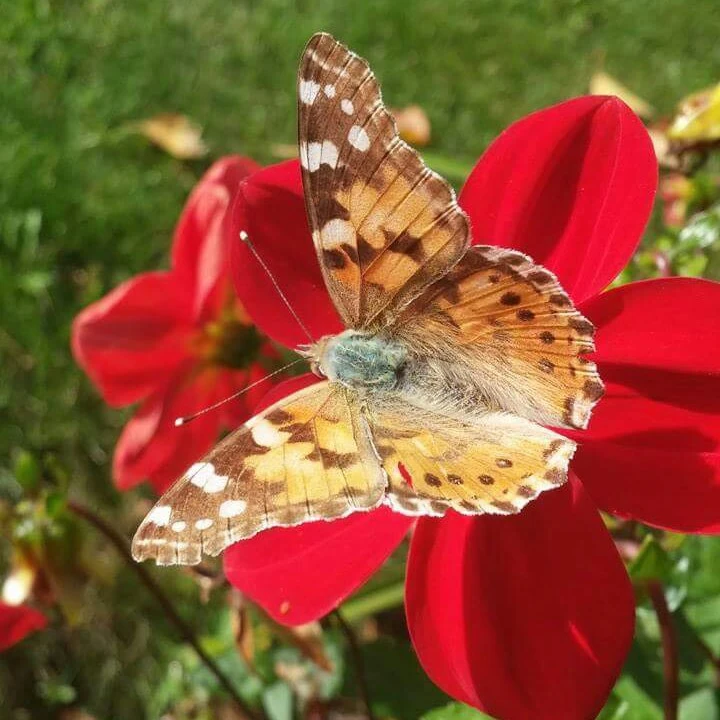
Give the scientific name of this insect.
Vanessa cardui
